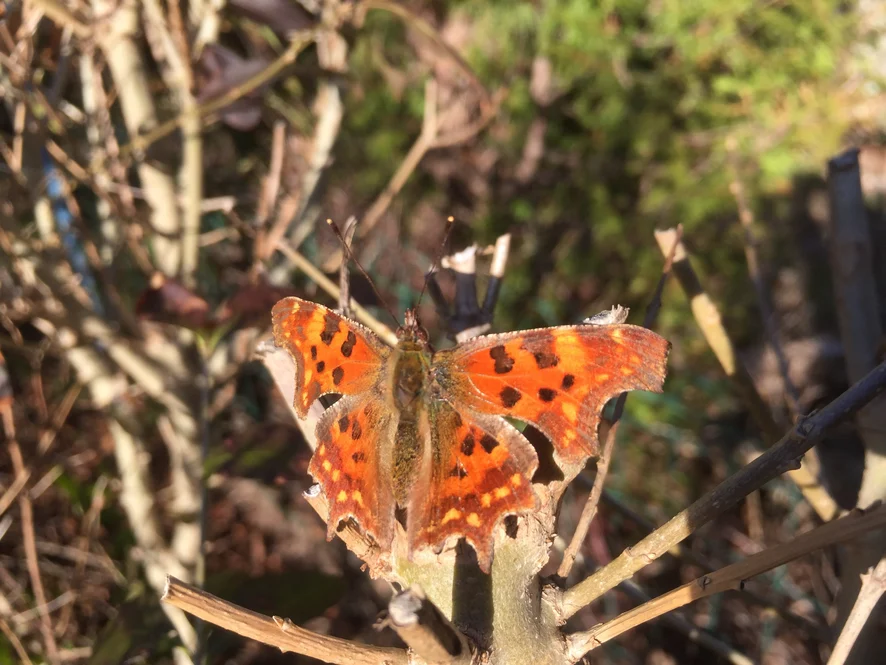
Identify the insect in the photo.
Polygonia c-album
